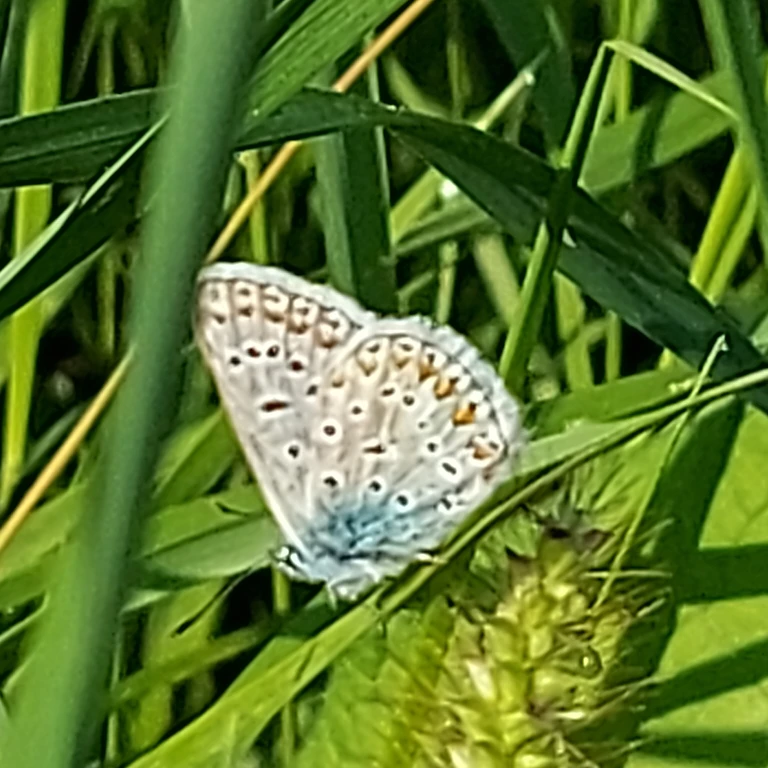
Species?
Polyommatus icarus
